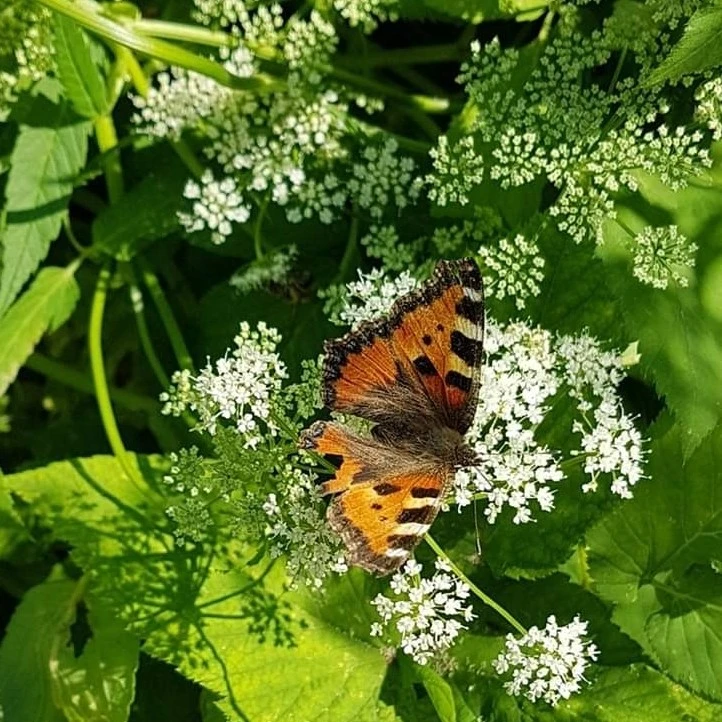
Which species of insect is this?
Aglais urticae
